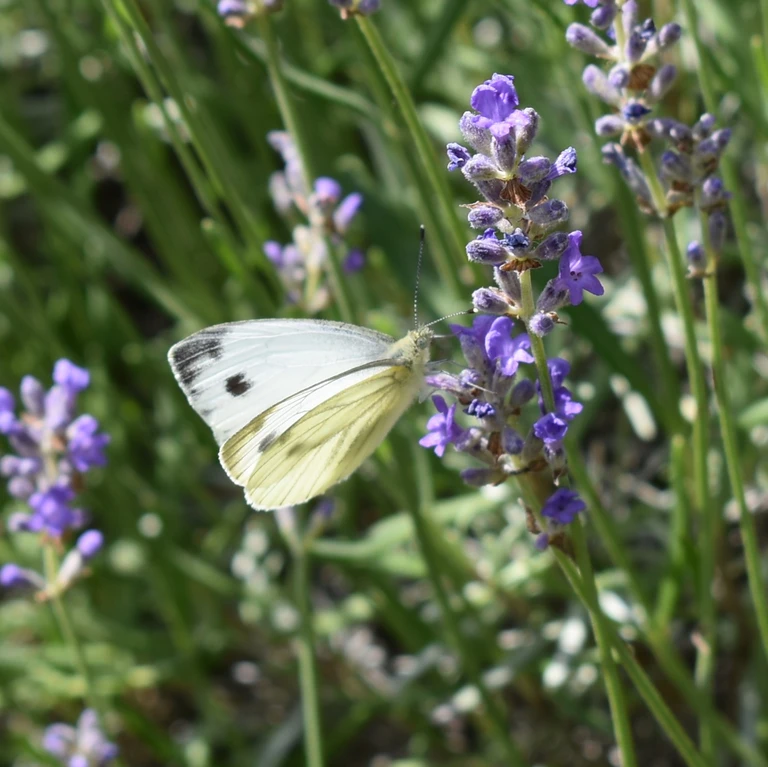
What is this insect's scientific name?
Pieris napi
